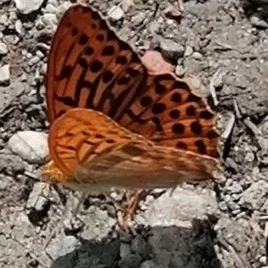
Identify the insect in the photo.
Argynnis paphia
